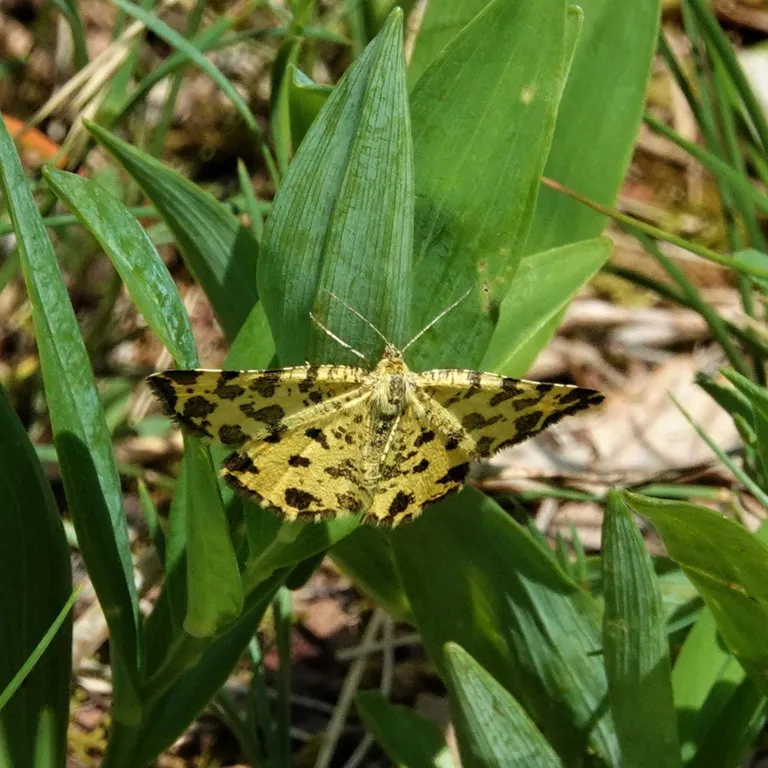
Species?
Pseudopanthera macularia
